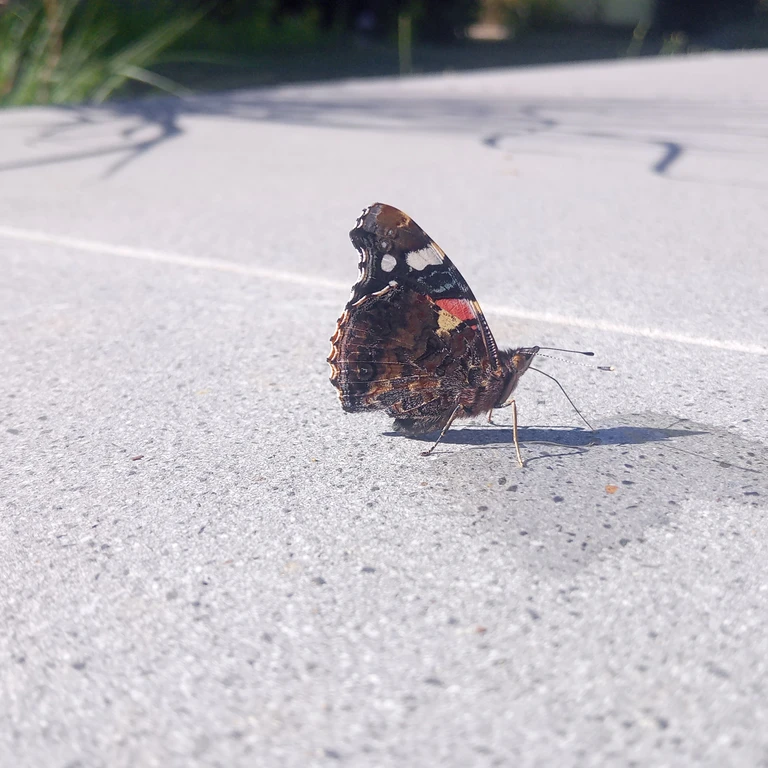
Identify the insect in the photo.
Vanessa atalanta
